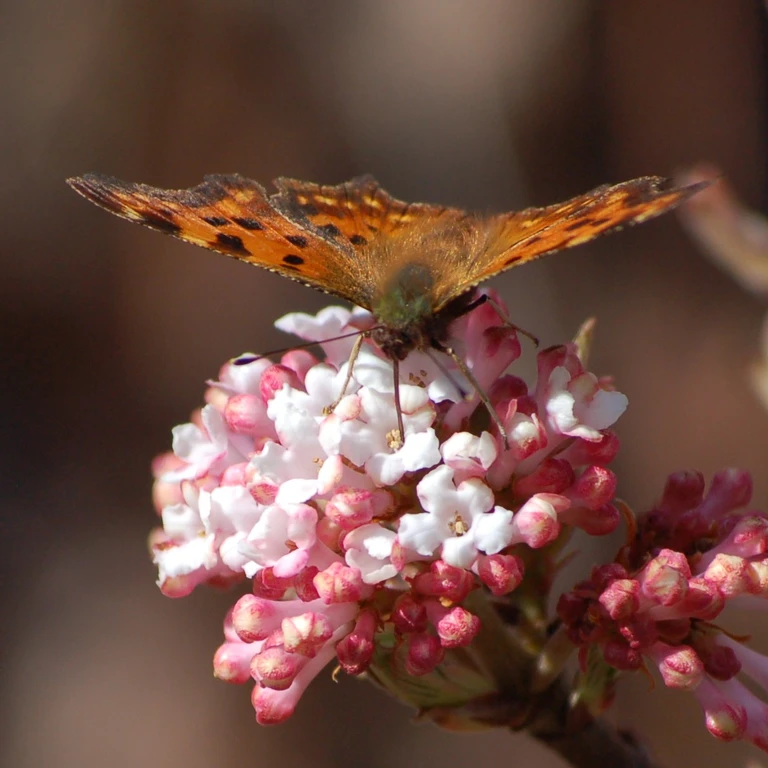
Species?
Polygonia c-album
